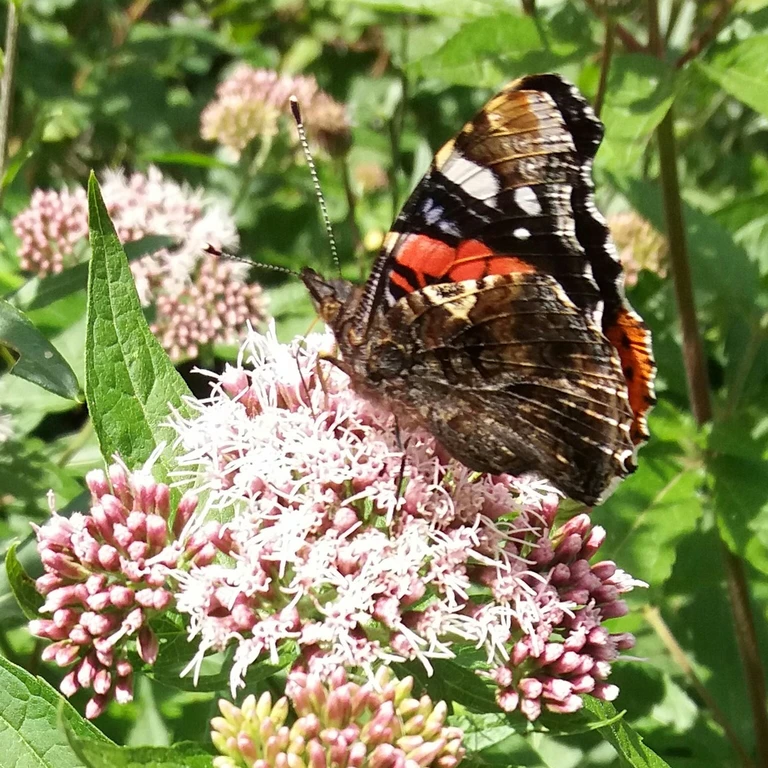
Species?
Vanessa atalanta
